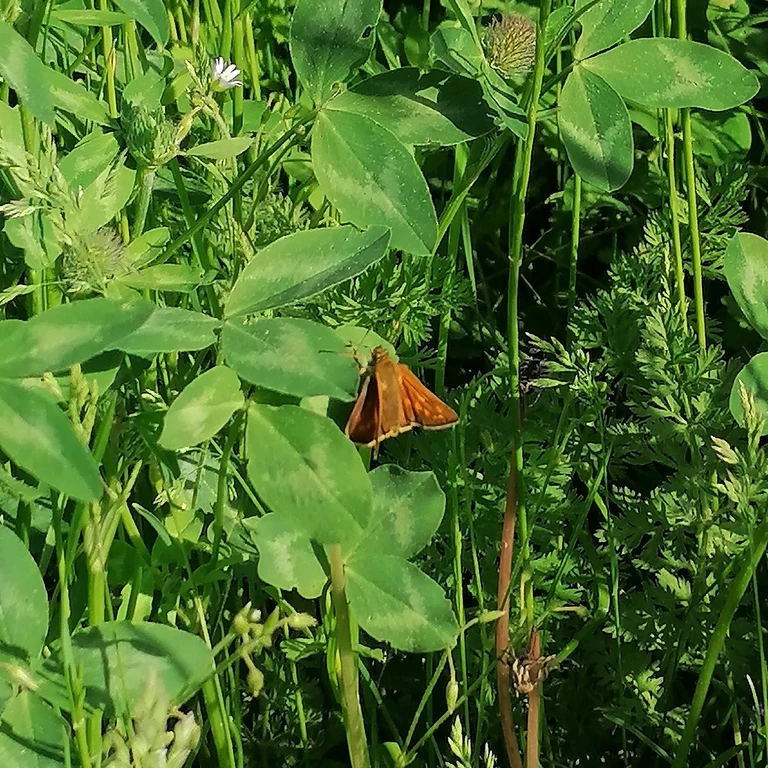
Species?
Ochlodes sylvanus (also Ochlodes venata)
